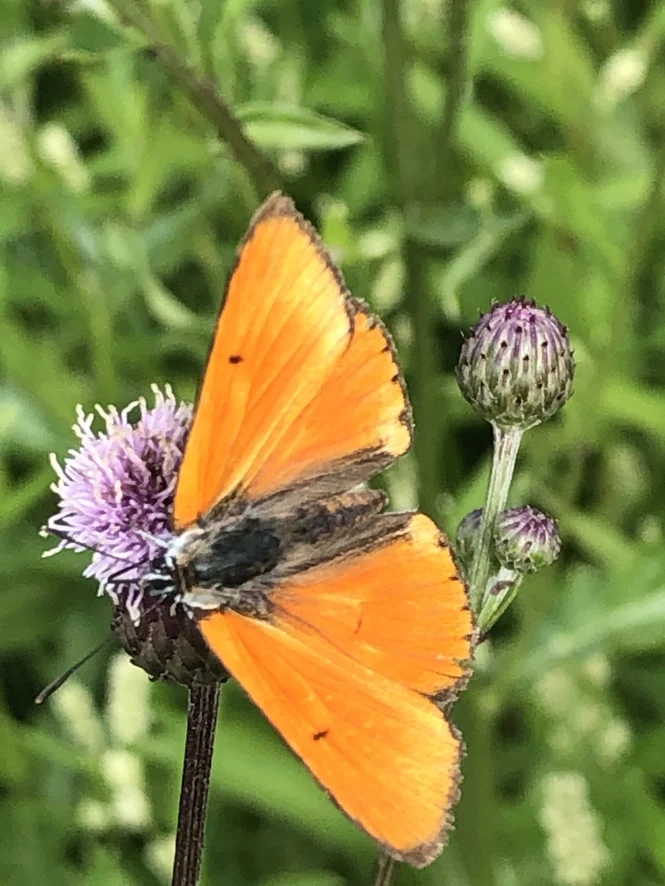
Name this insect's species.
Lycaena dispar
